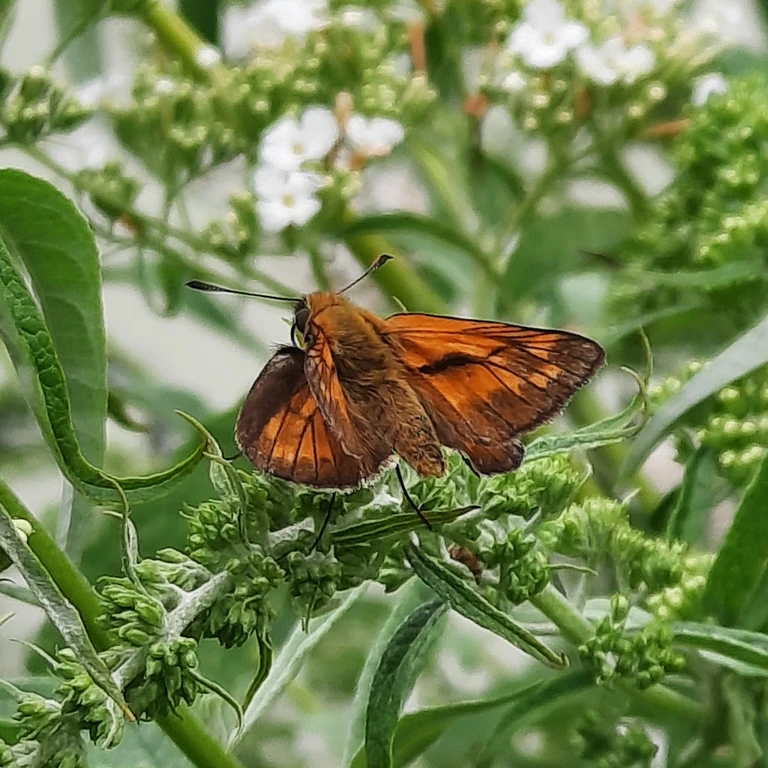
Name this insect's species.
Ochlodes sylvanus (also Ochlodes venata)
